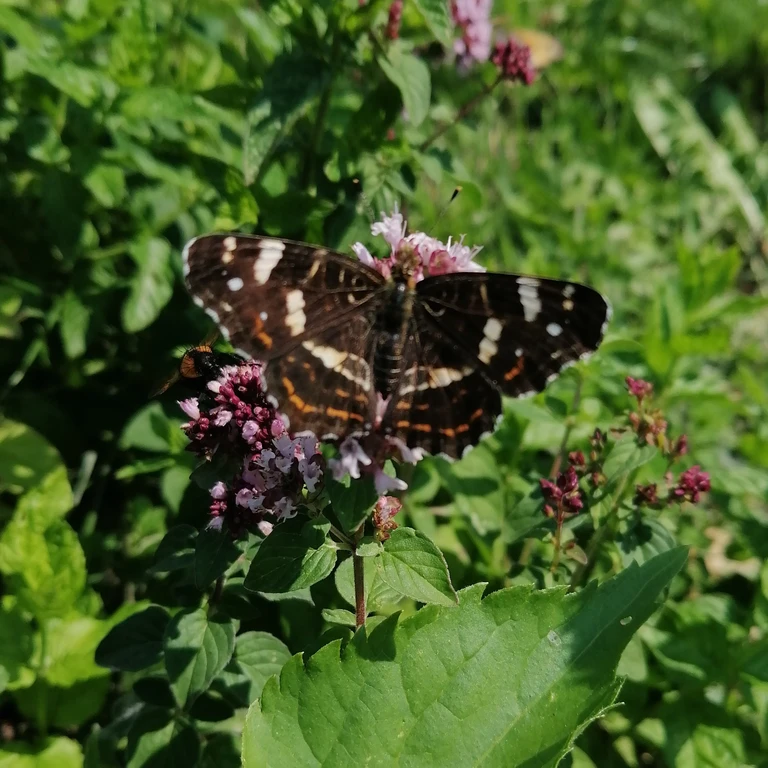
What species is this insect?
Araschnia levana
